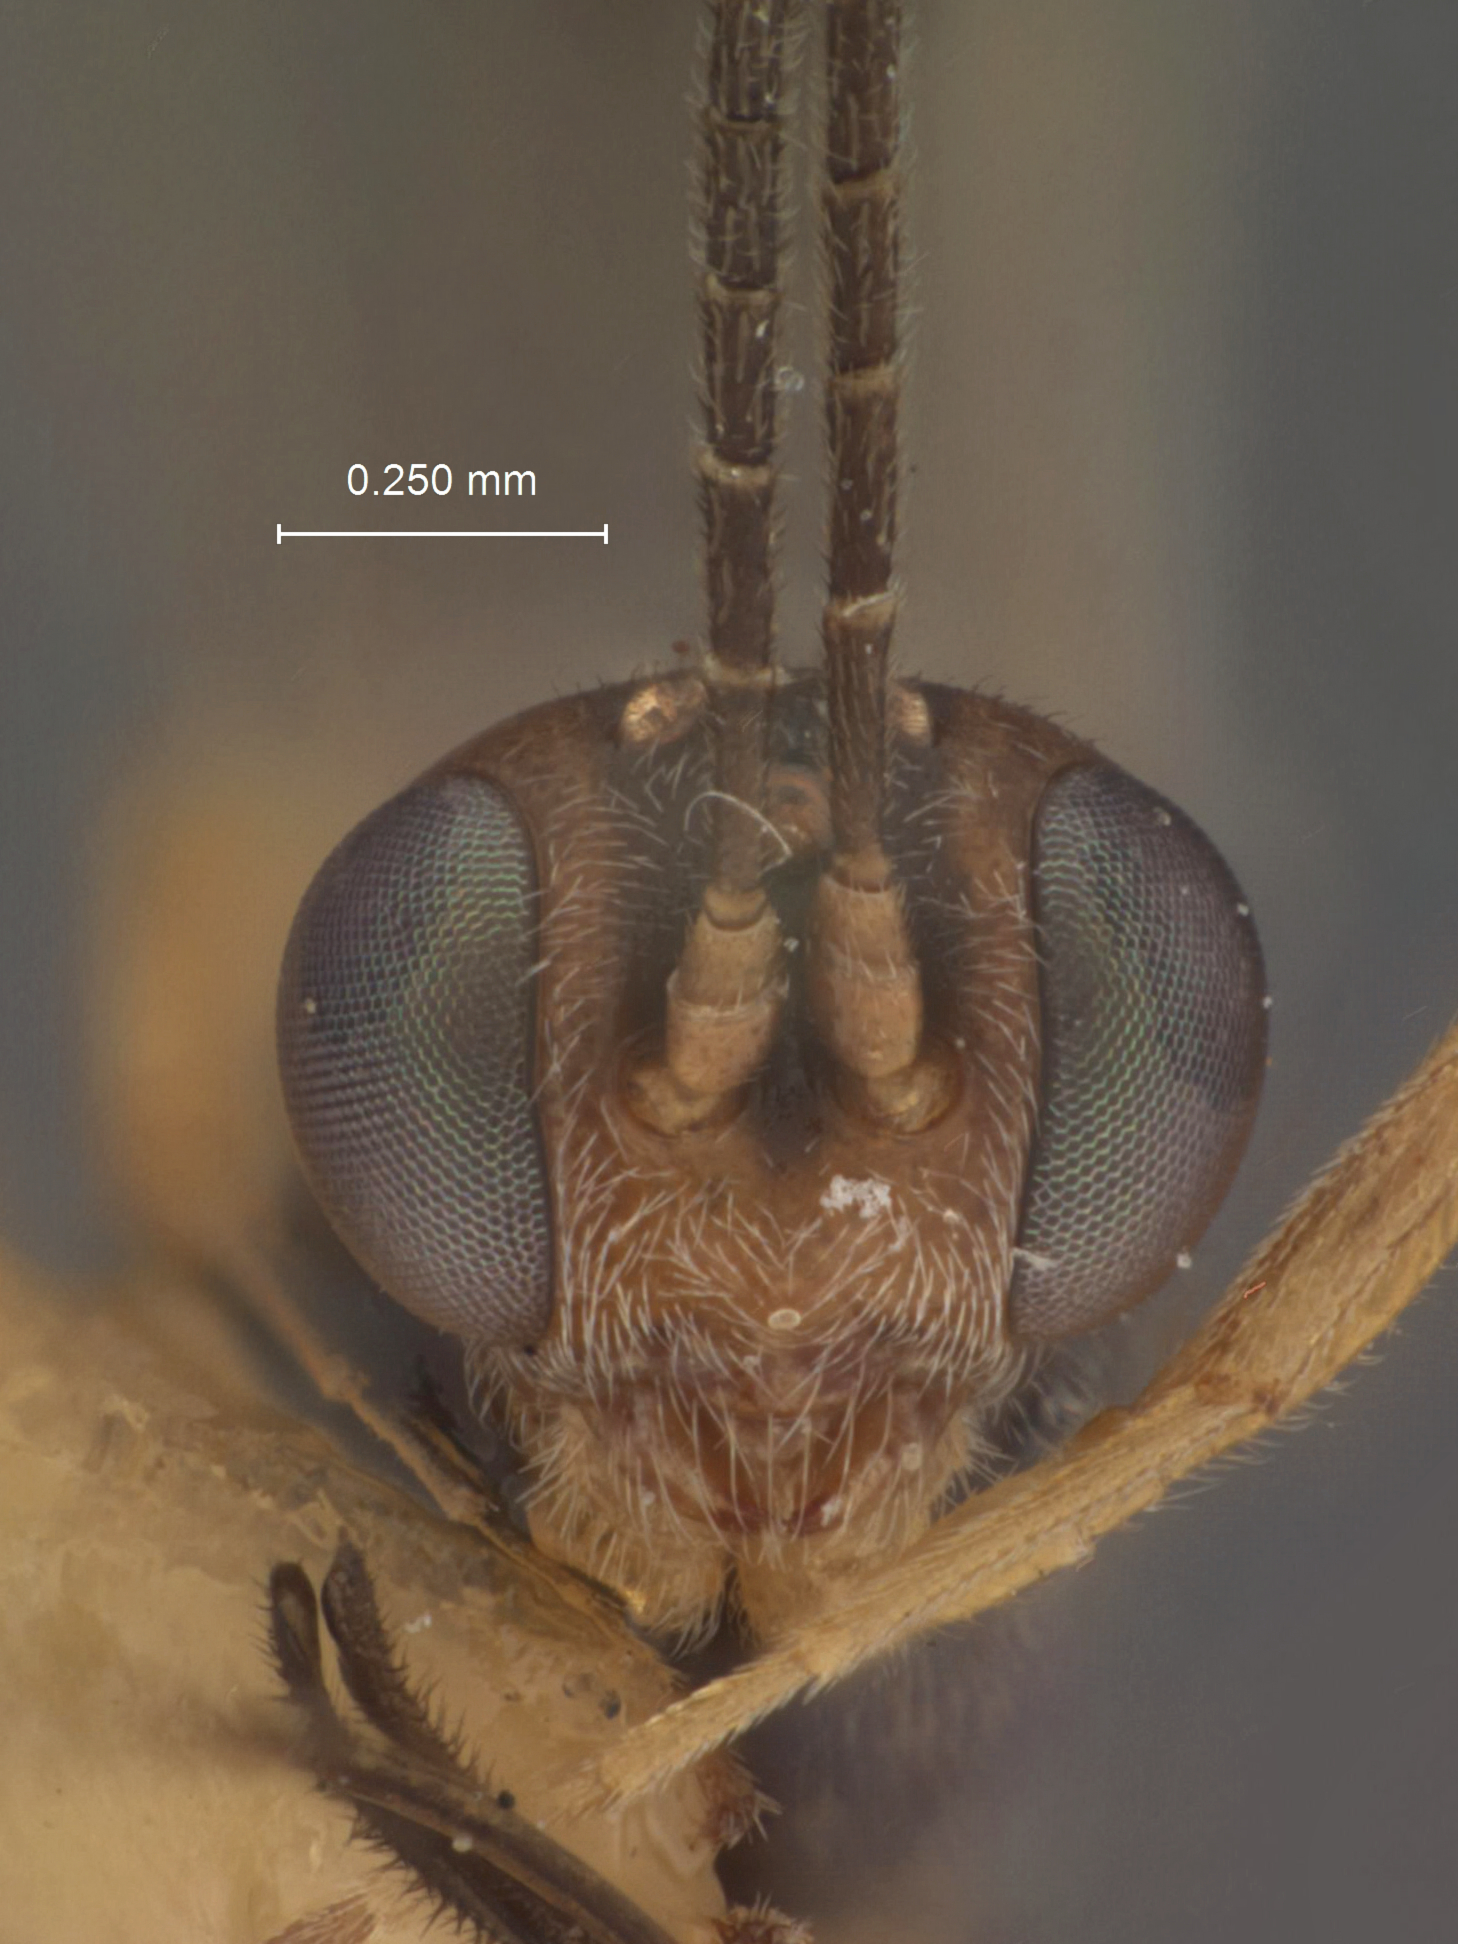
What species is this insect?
Pristomerus imperfectus
